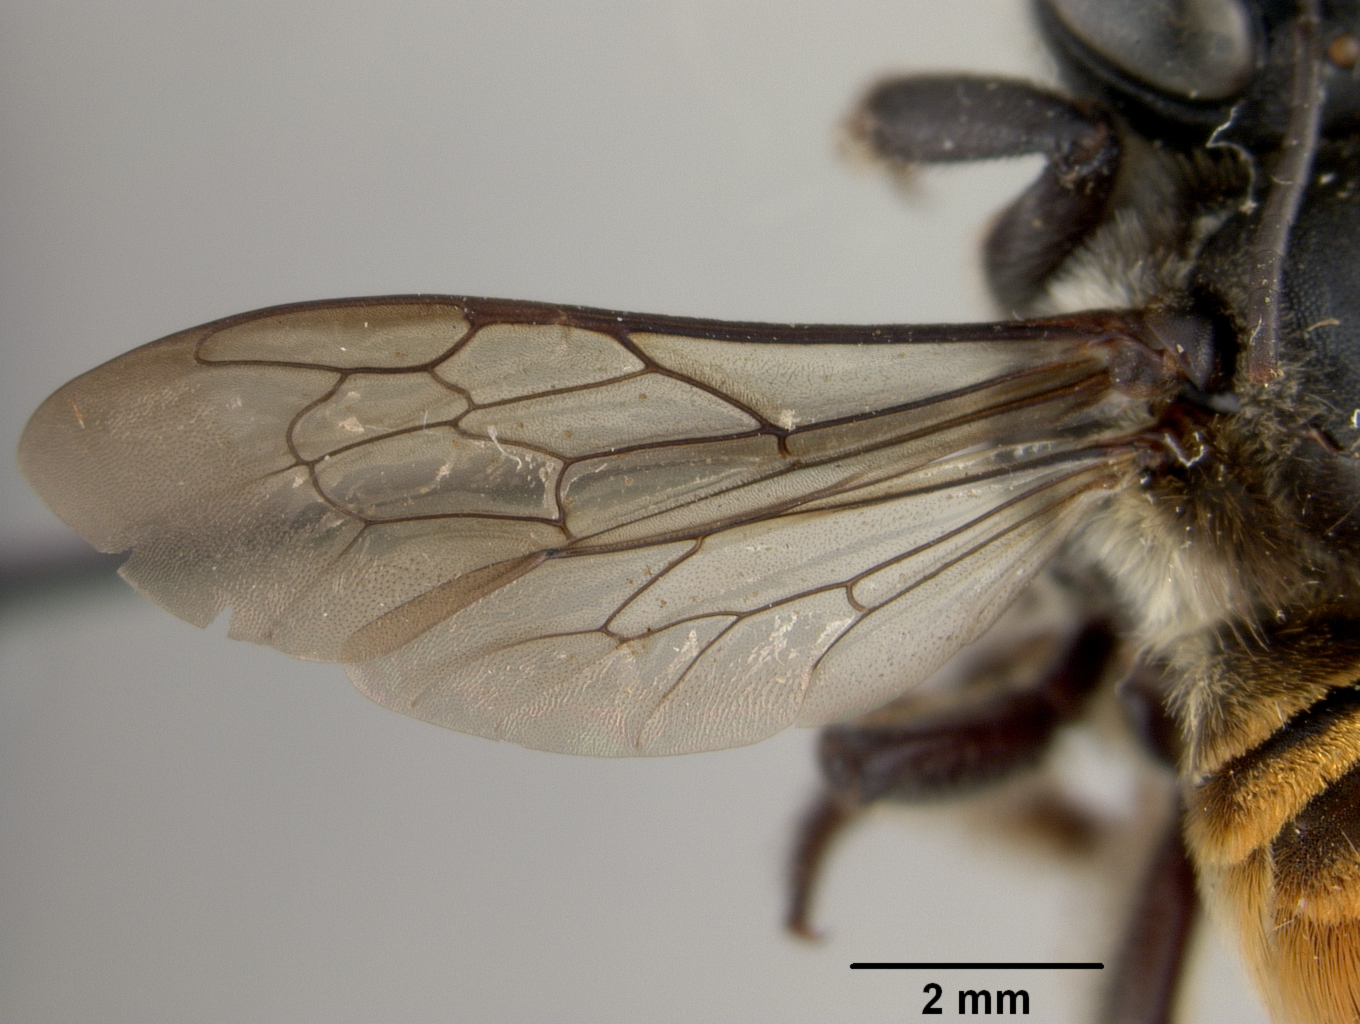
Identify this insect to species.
Megachile rufofulva
